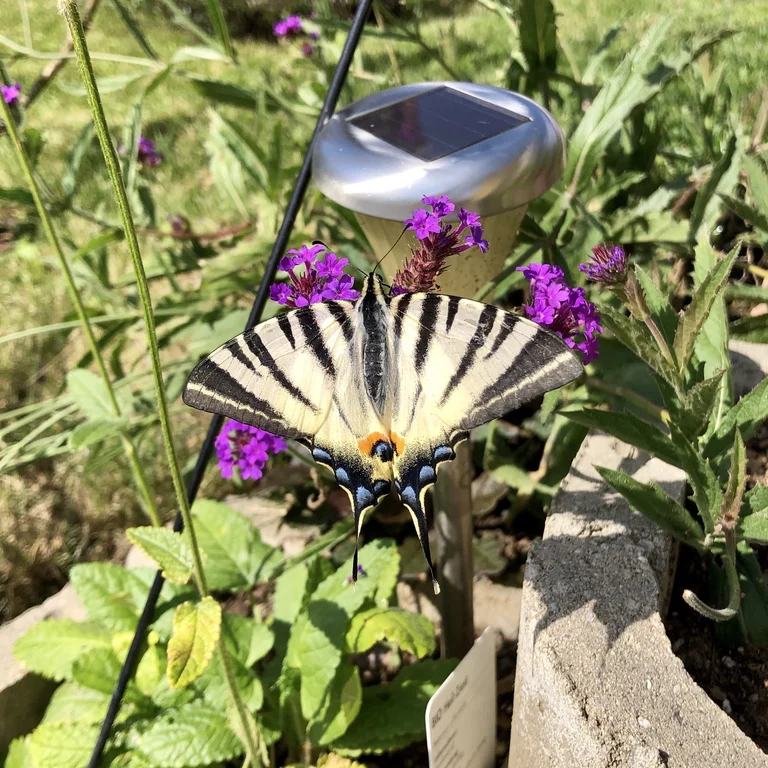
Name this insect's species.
Iphiclides podalirius
